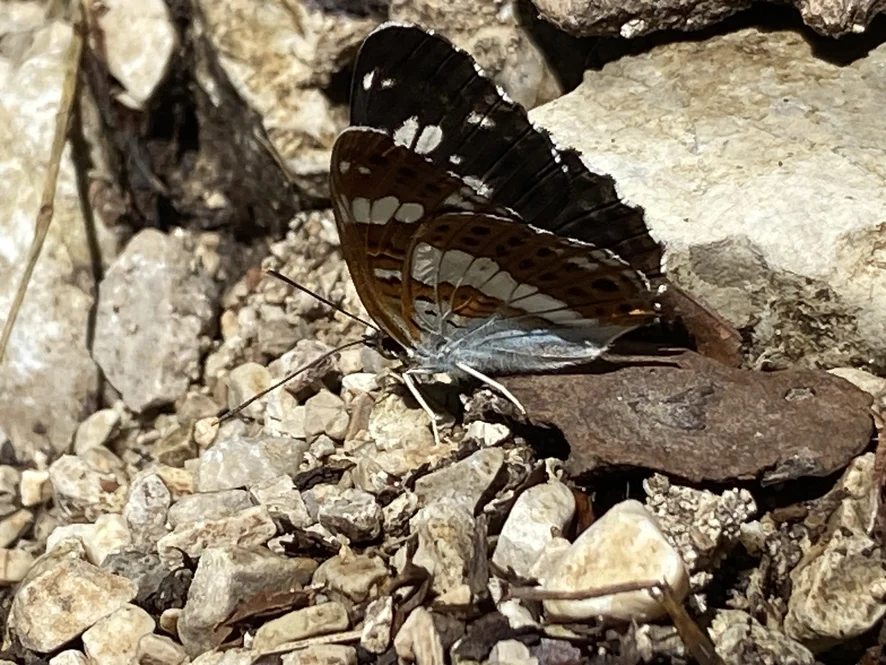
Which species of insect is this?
Limenitis camilla (also Ladoga camilla)
